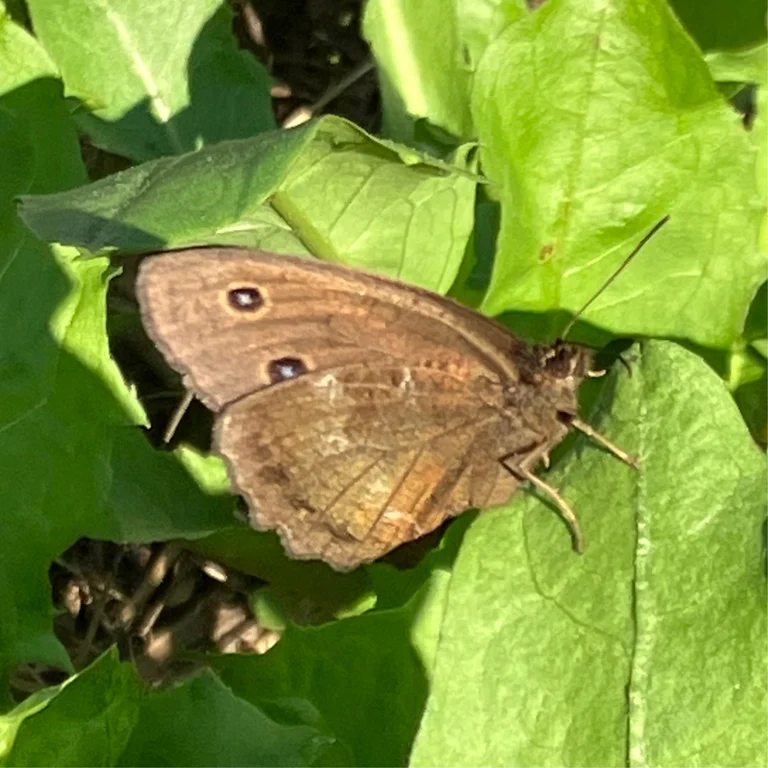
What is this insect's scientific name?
Minois dryas
